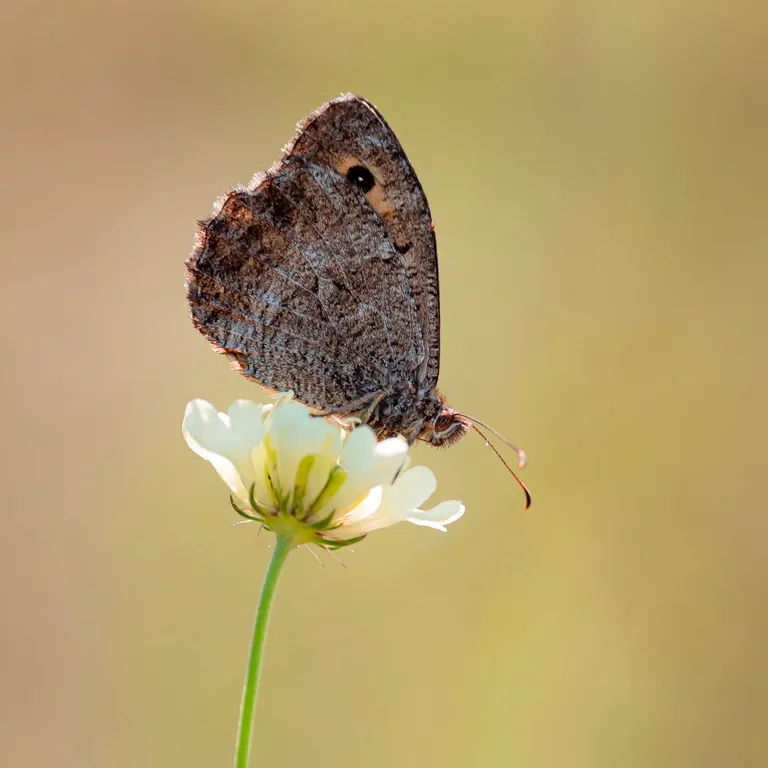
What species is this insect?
Arethusana arethusa
